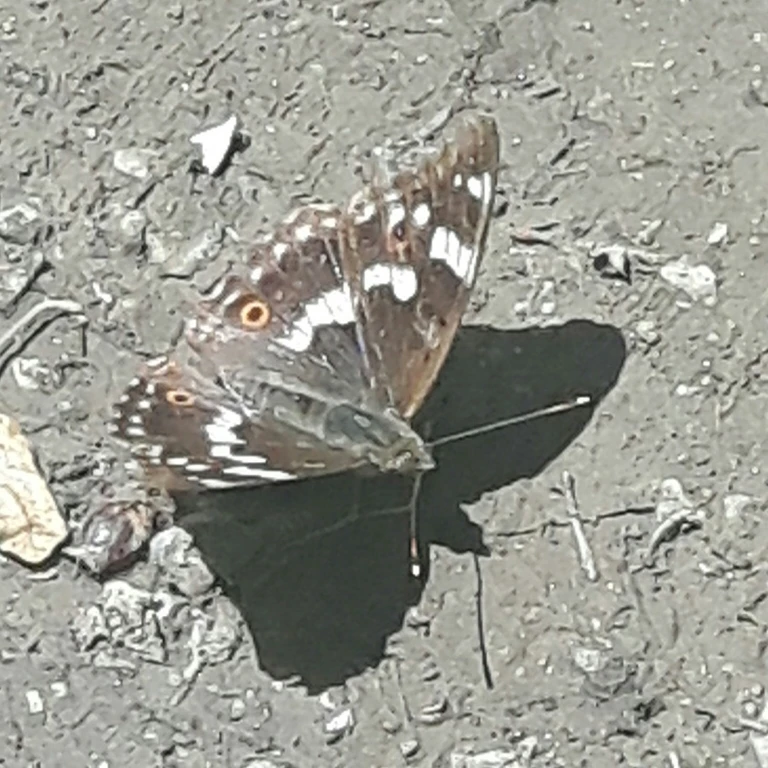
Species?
Apatura ilia
